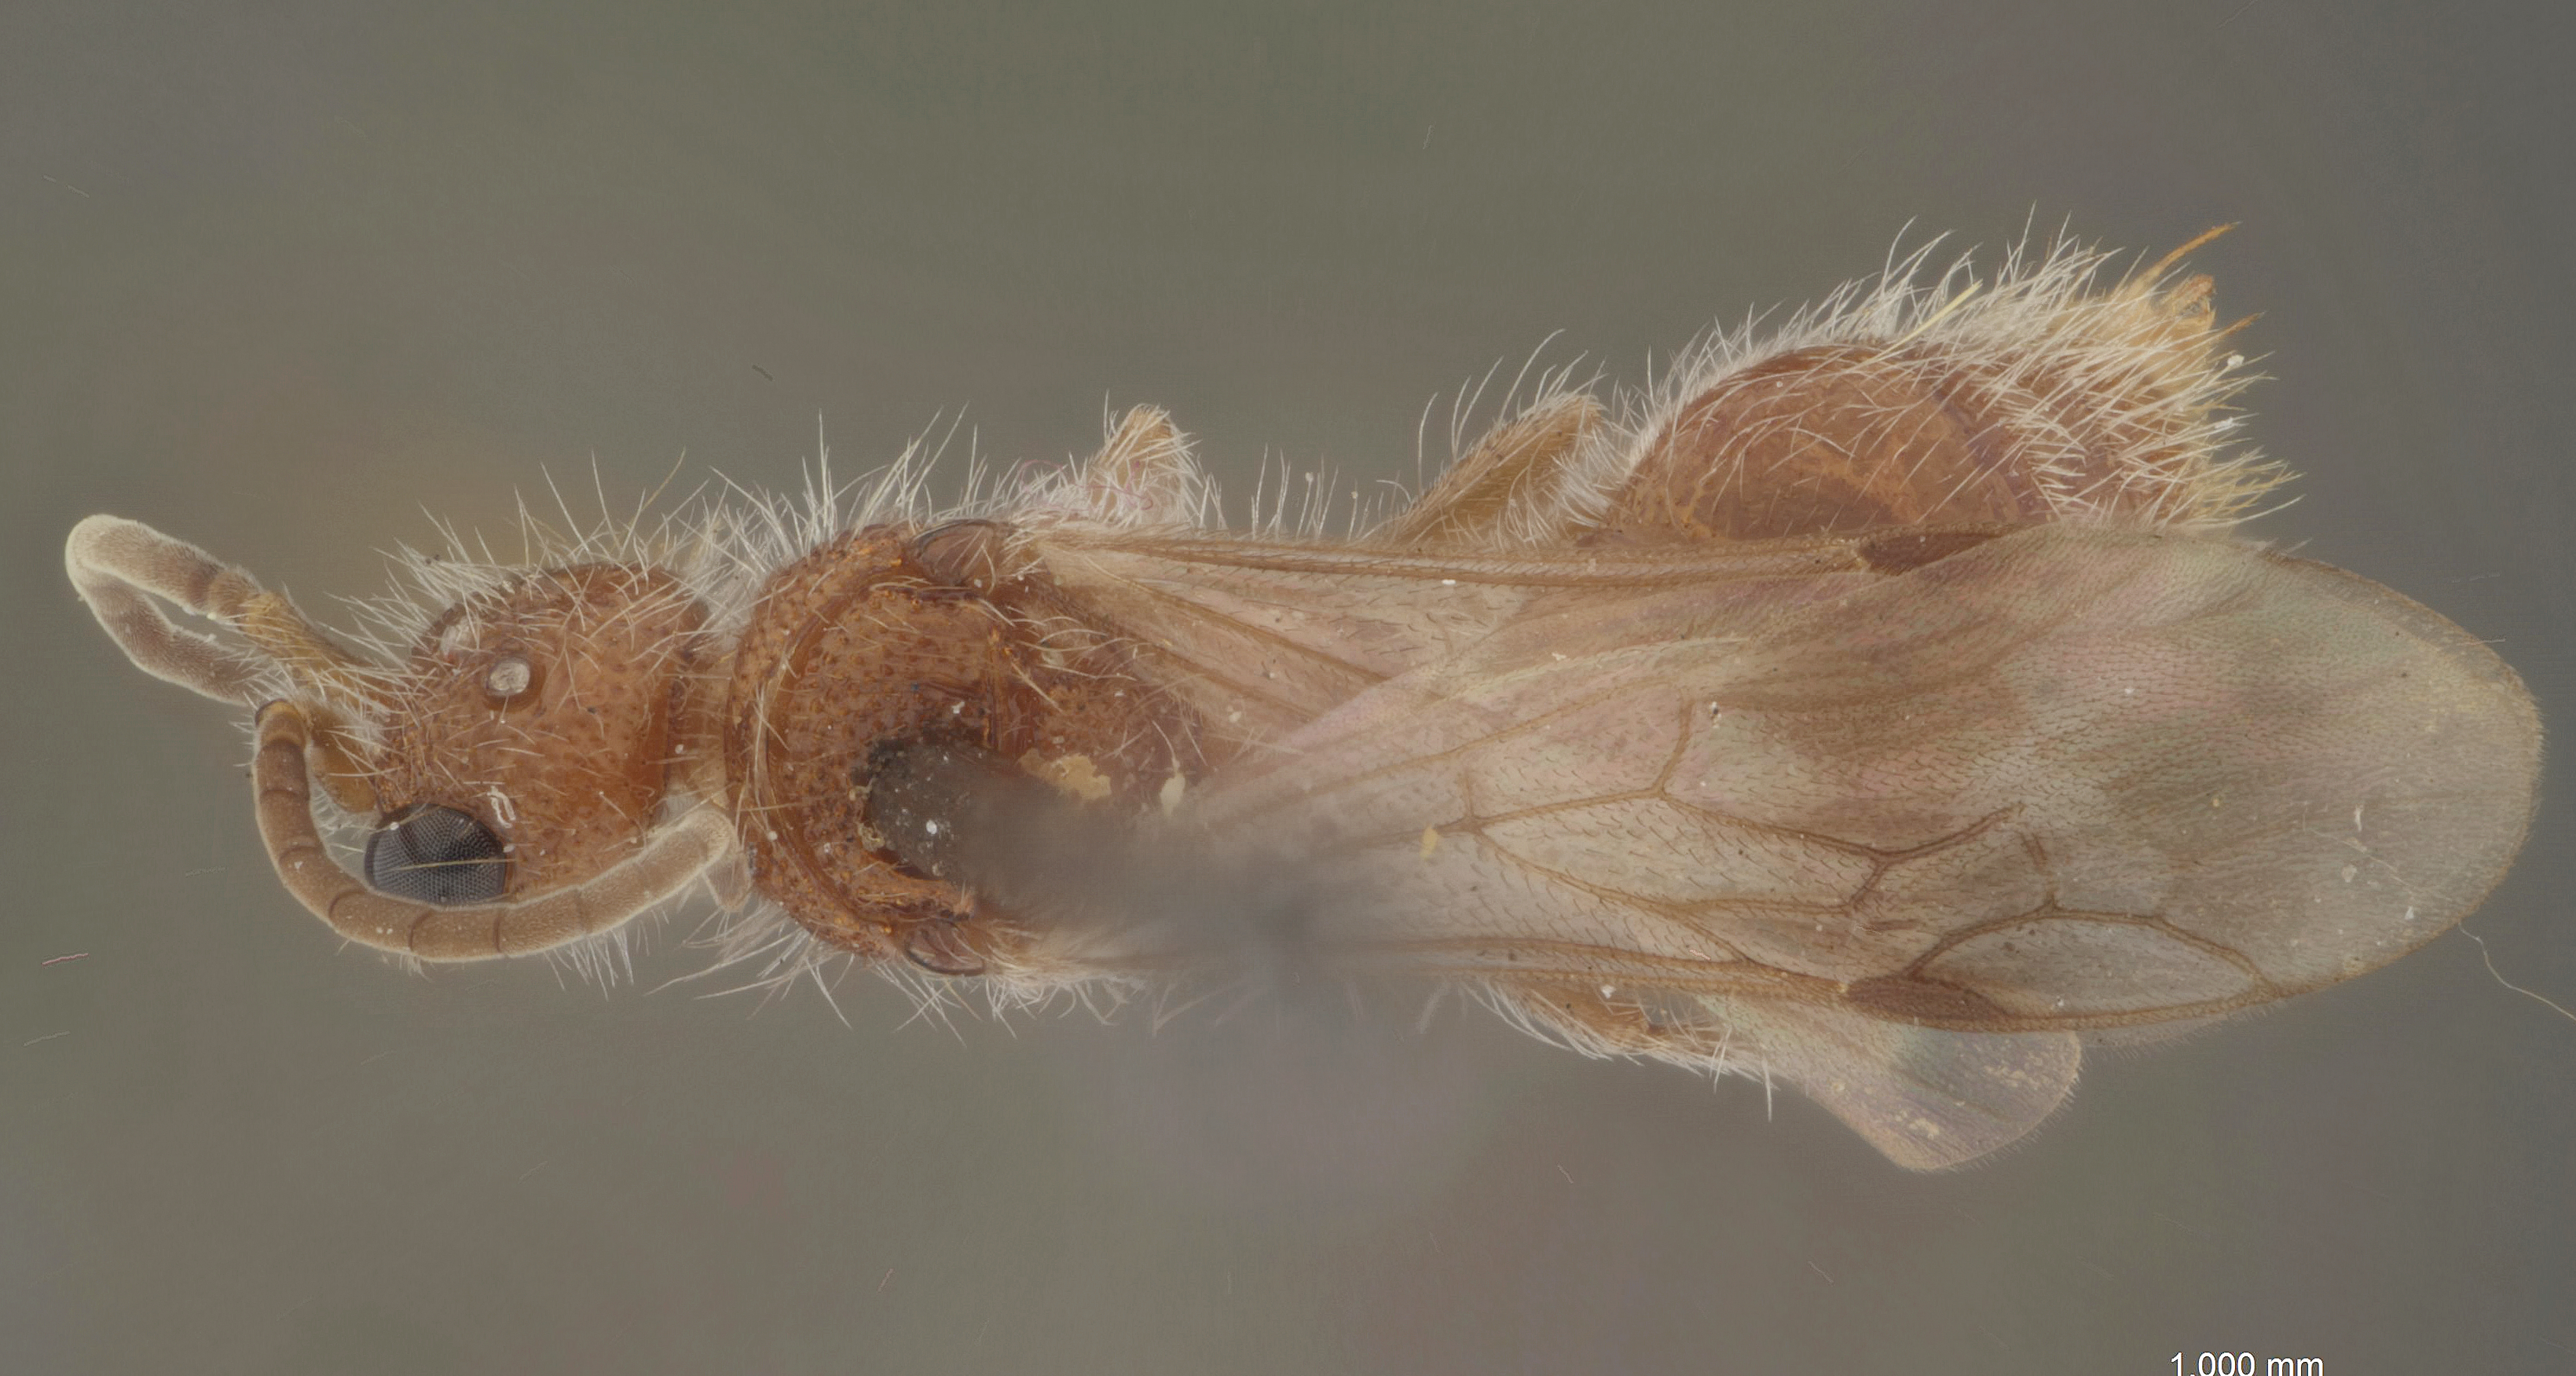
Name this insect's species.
Photomorphus comobabii
